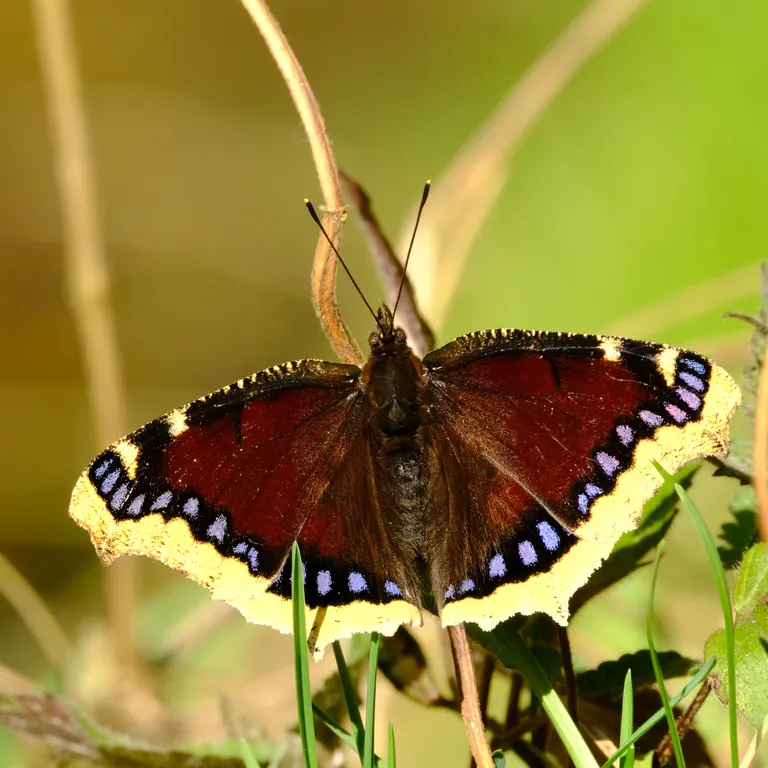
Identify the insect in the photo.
Nymphalis antiopa
